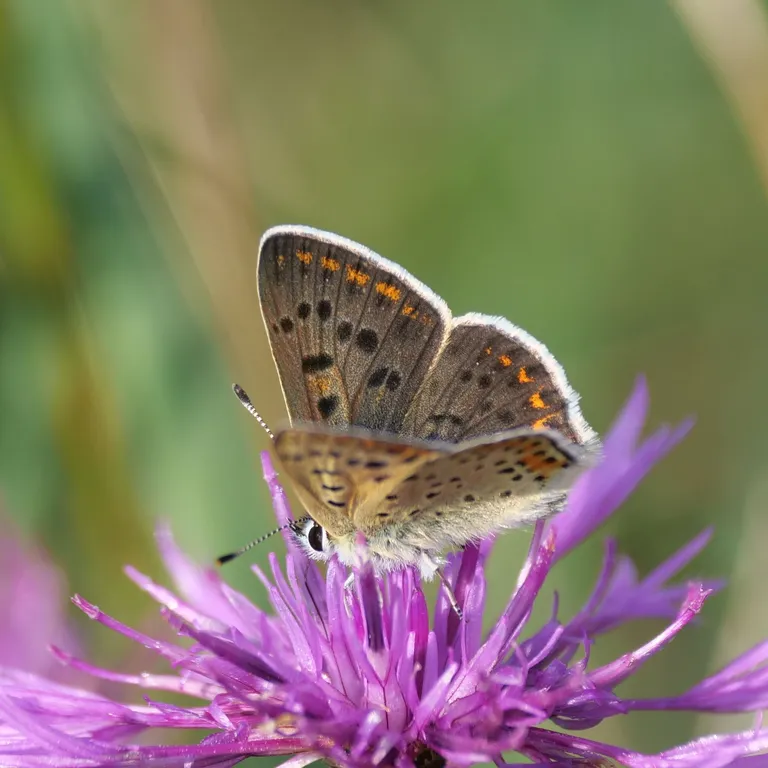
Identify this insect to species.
Lycaena tityrus (also Loweia tityrus)
